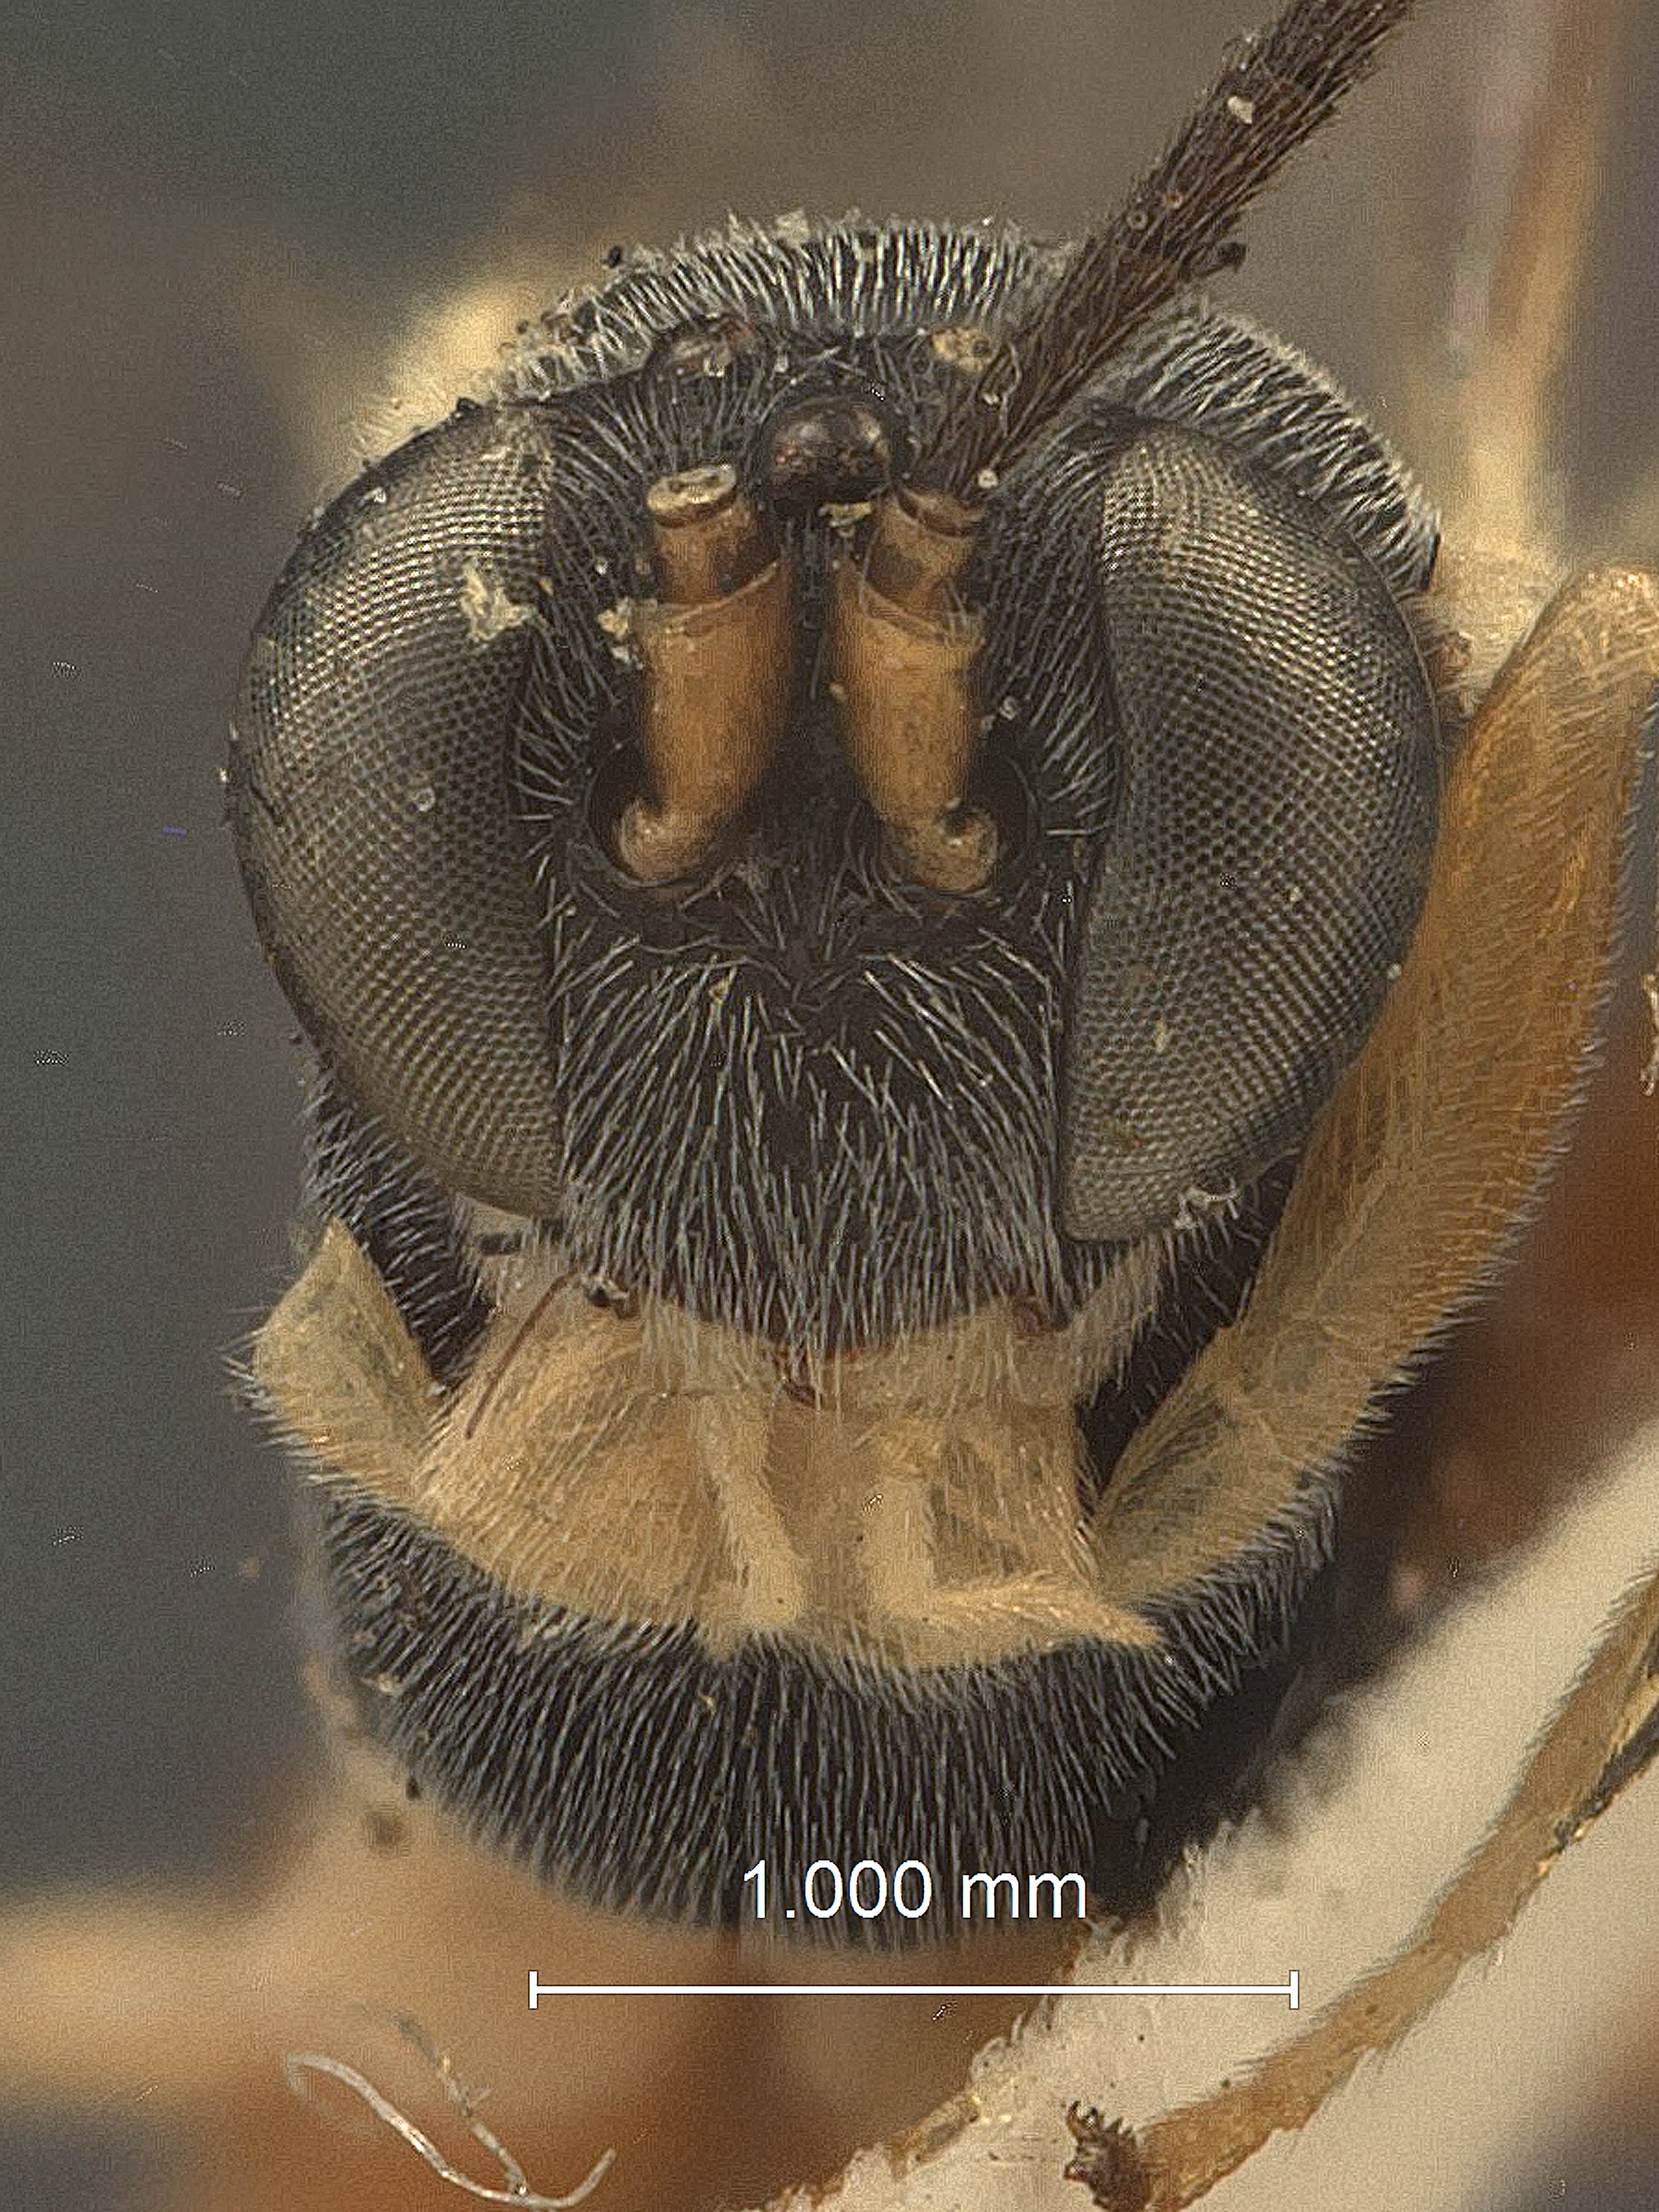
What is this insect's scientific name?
Campoplex digitatus
